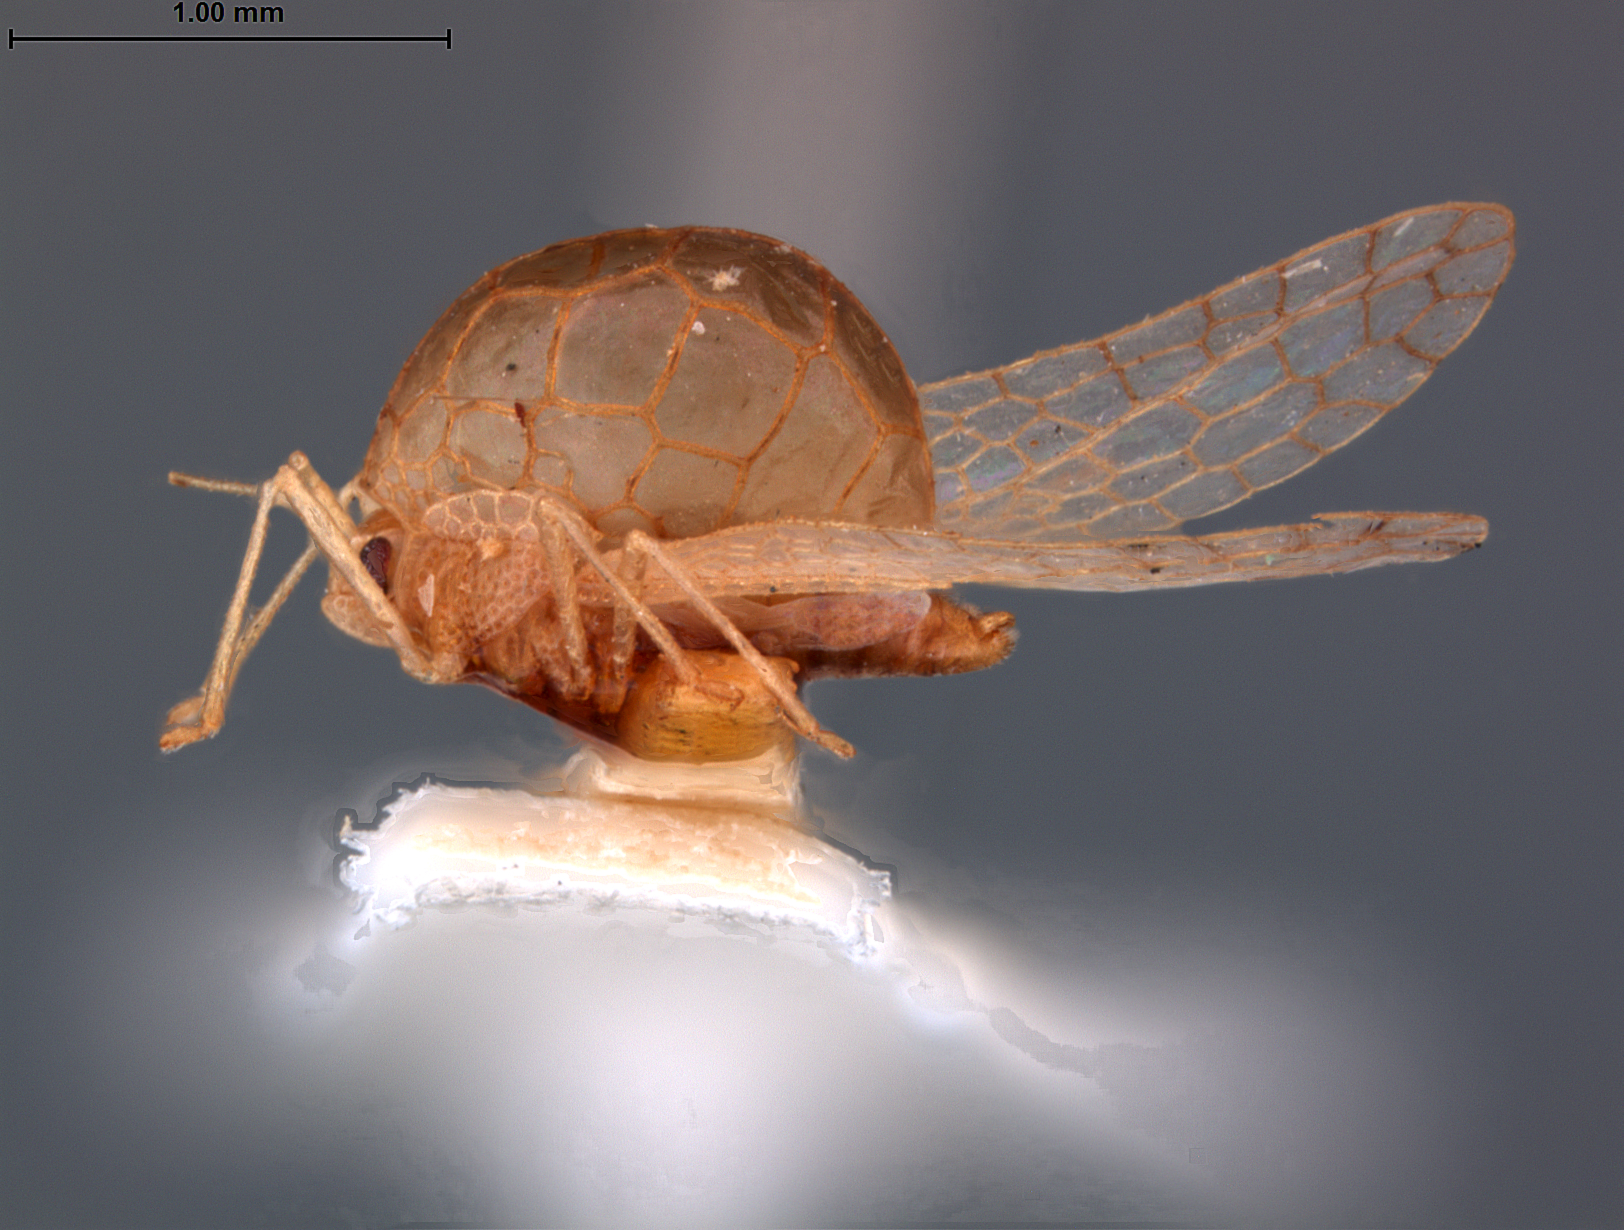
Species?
Alloiothucha philippinensis
